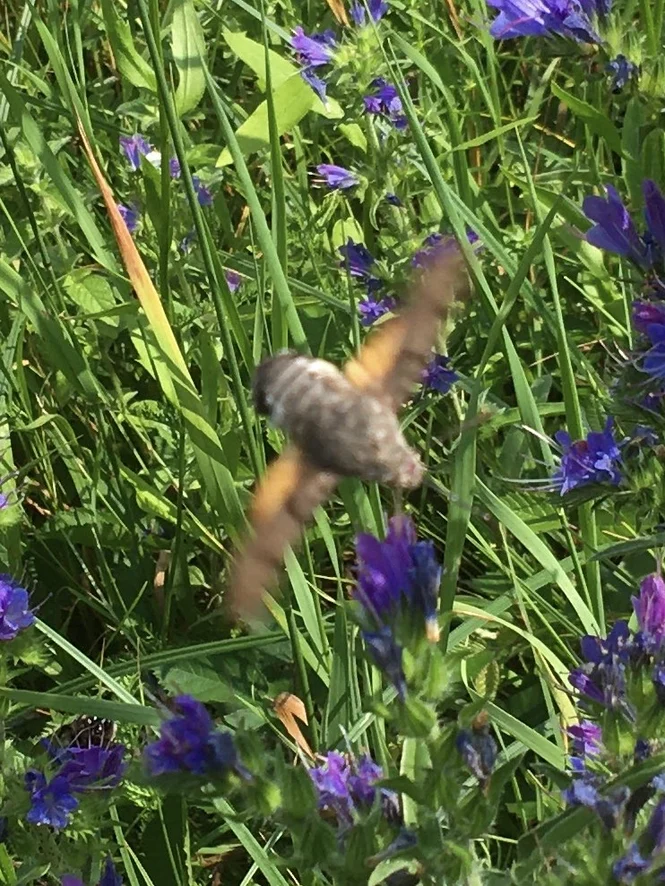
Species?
Macroglossum stellatarum
